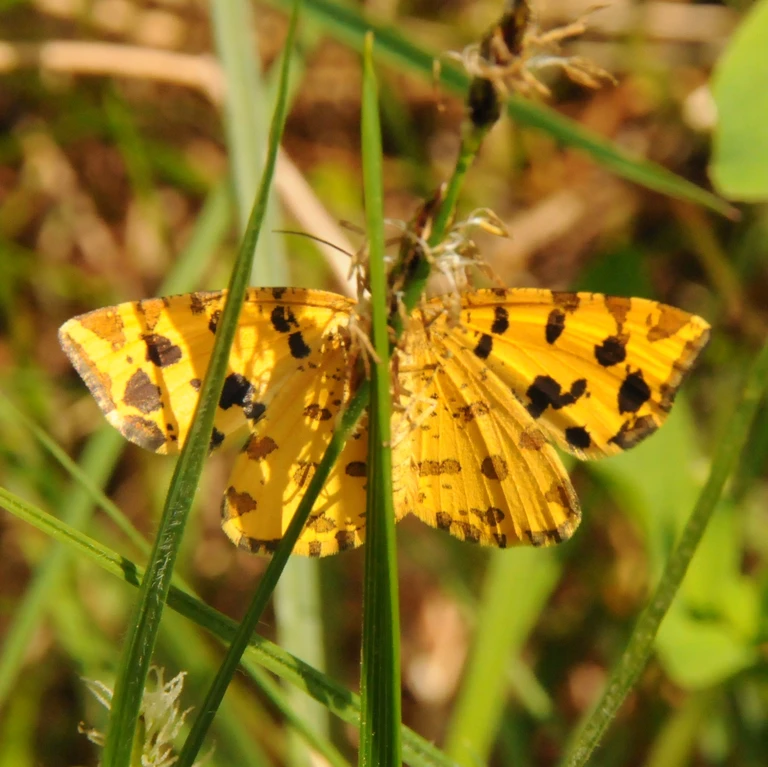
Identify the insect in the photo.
Pseudopanthera macularia
